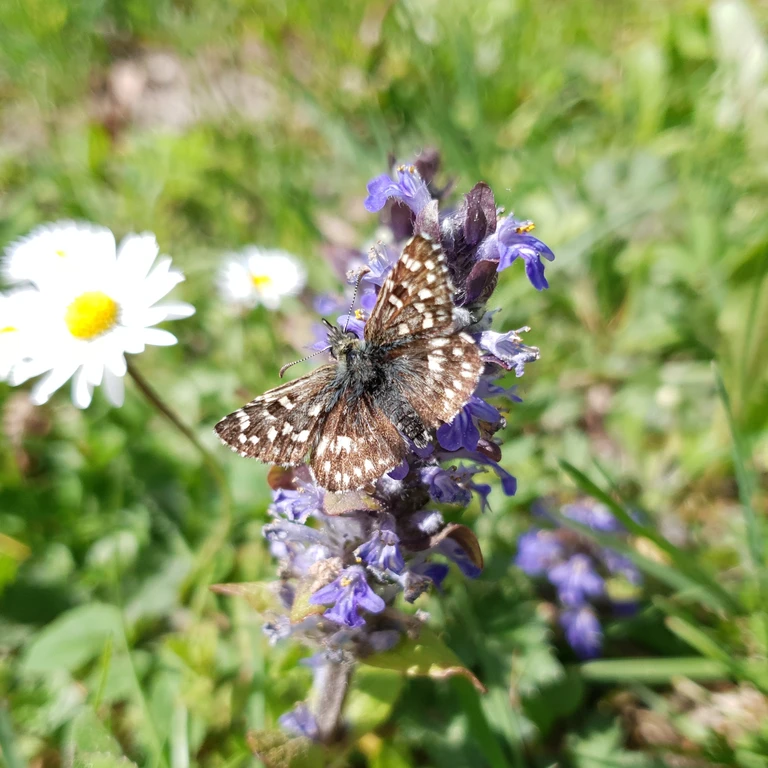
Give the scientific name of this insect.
Pyrgus malvae
